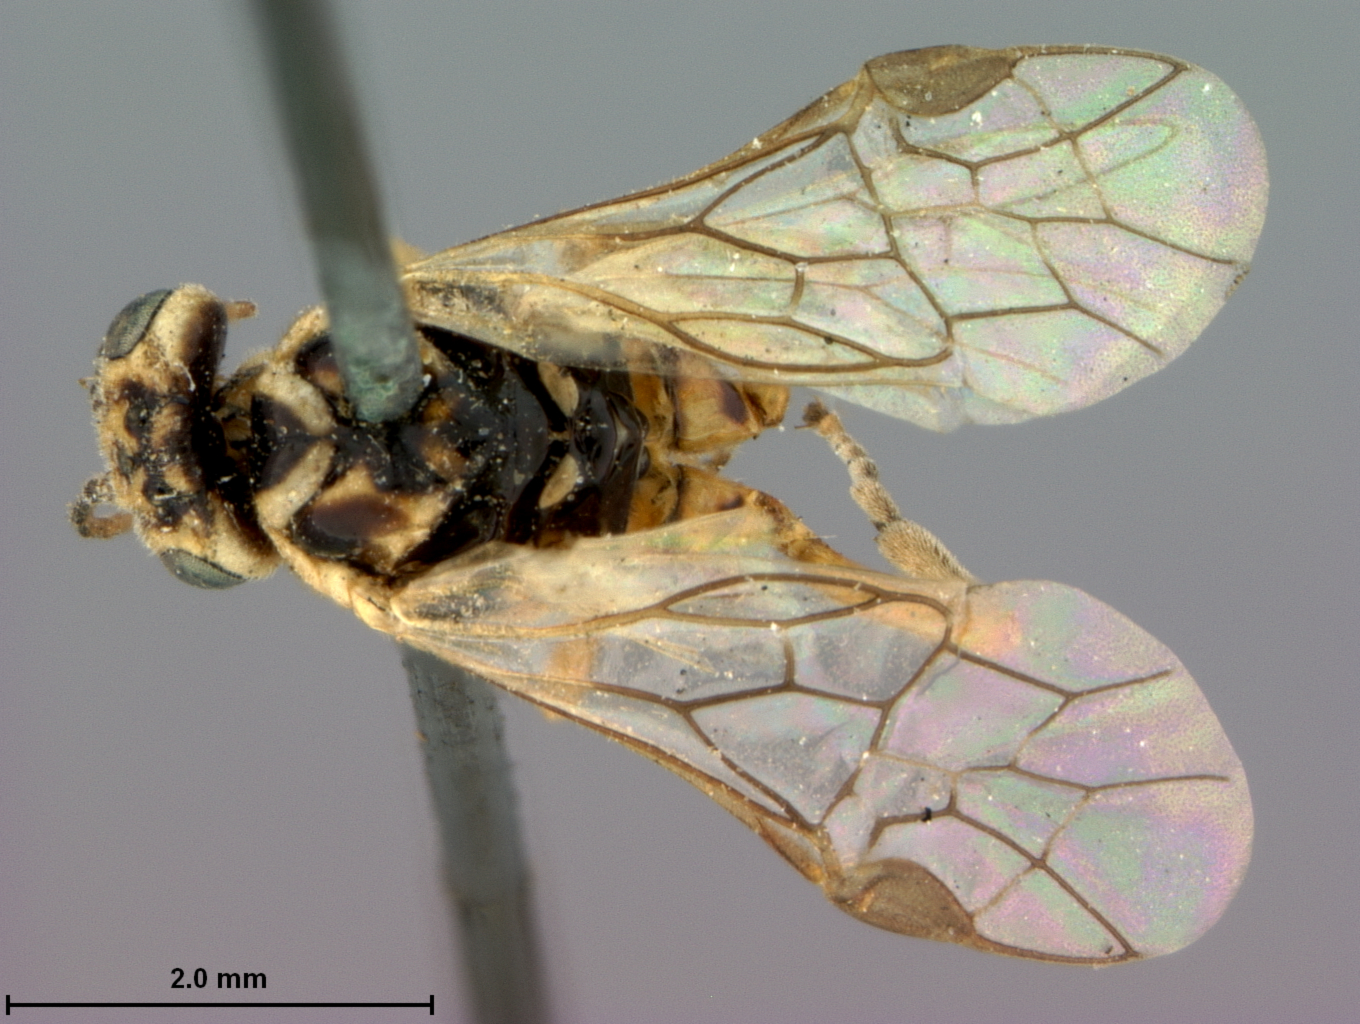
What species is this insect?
Scolioneura populi
